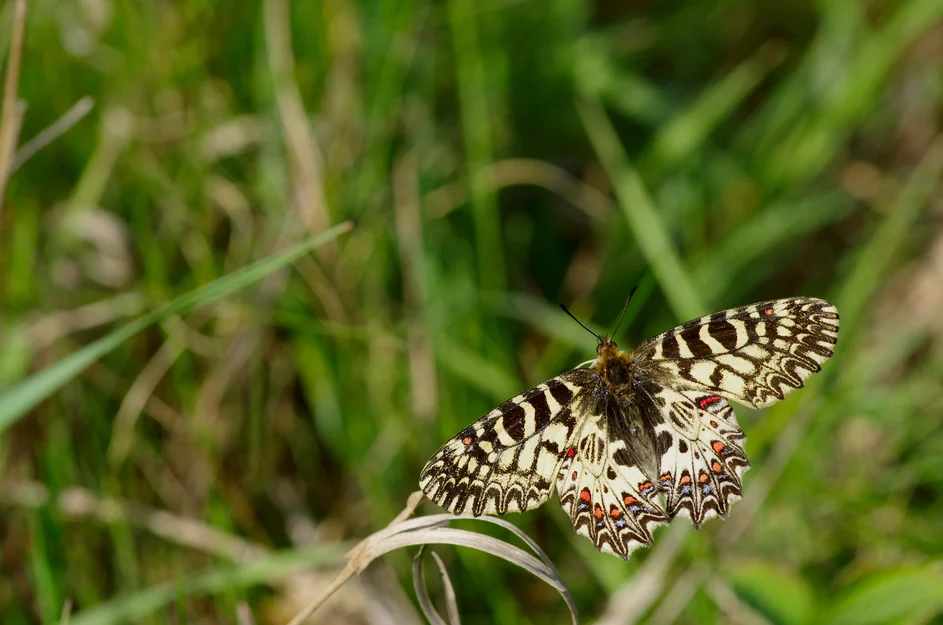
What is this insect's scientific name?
Zerynthia polyxena
